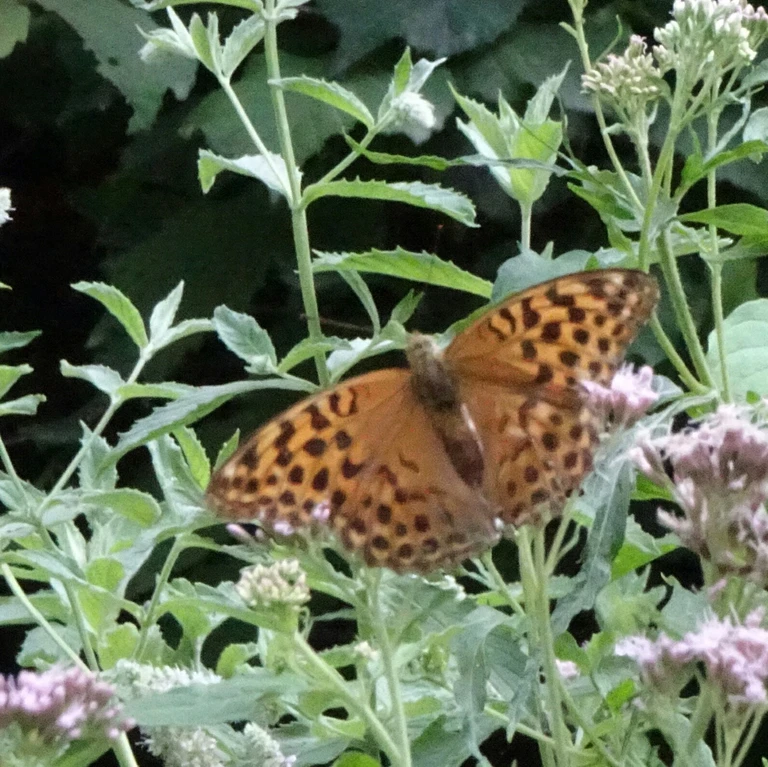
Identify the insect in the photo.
Argynnis paphia
